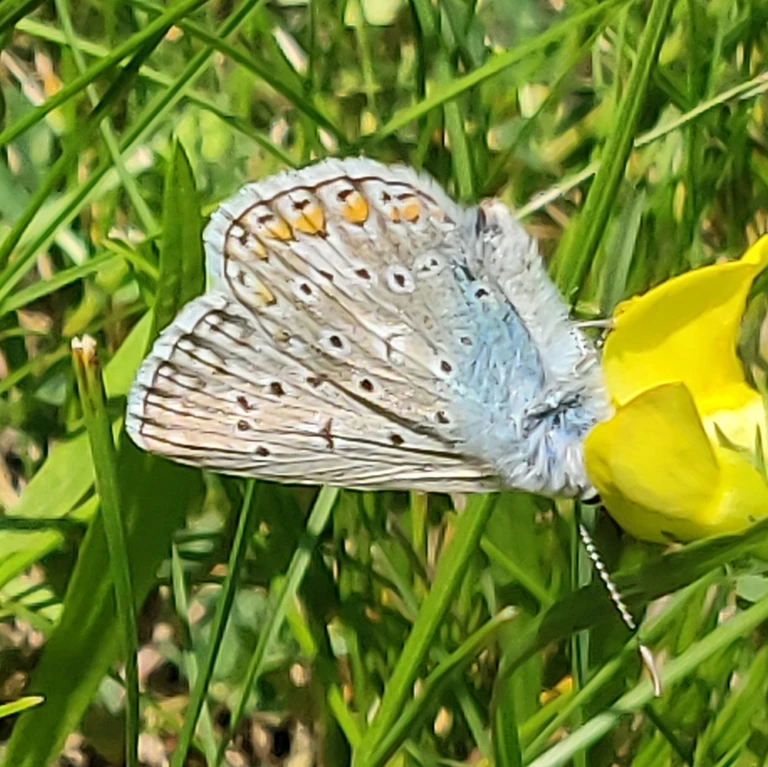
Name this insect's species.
Polyommatus icarus
